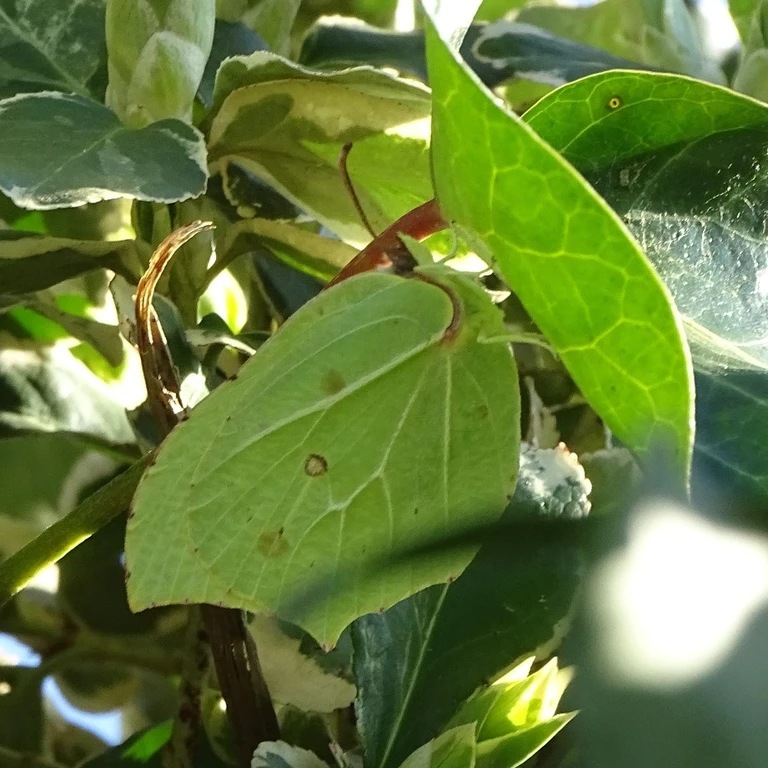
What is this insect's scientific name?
Gonepteryx rhamni
